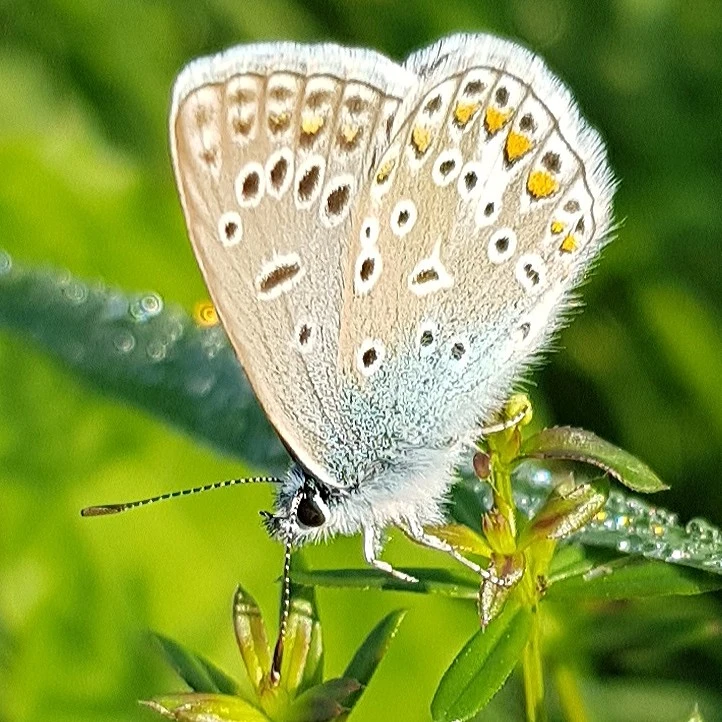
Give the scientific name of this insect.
Polyommatus icarus
